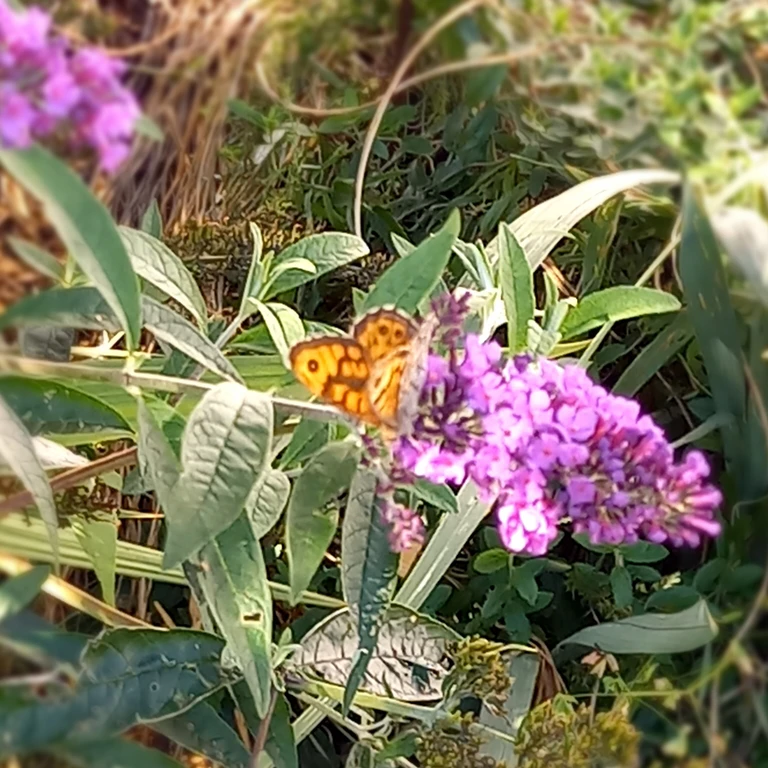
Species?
Lasiommata megera (also Pararge megera)
